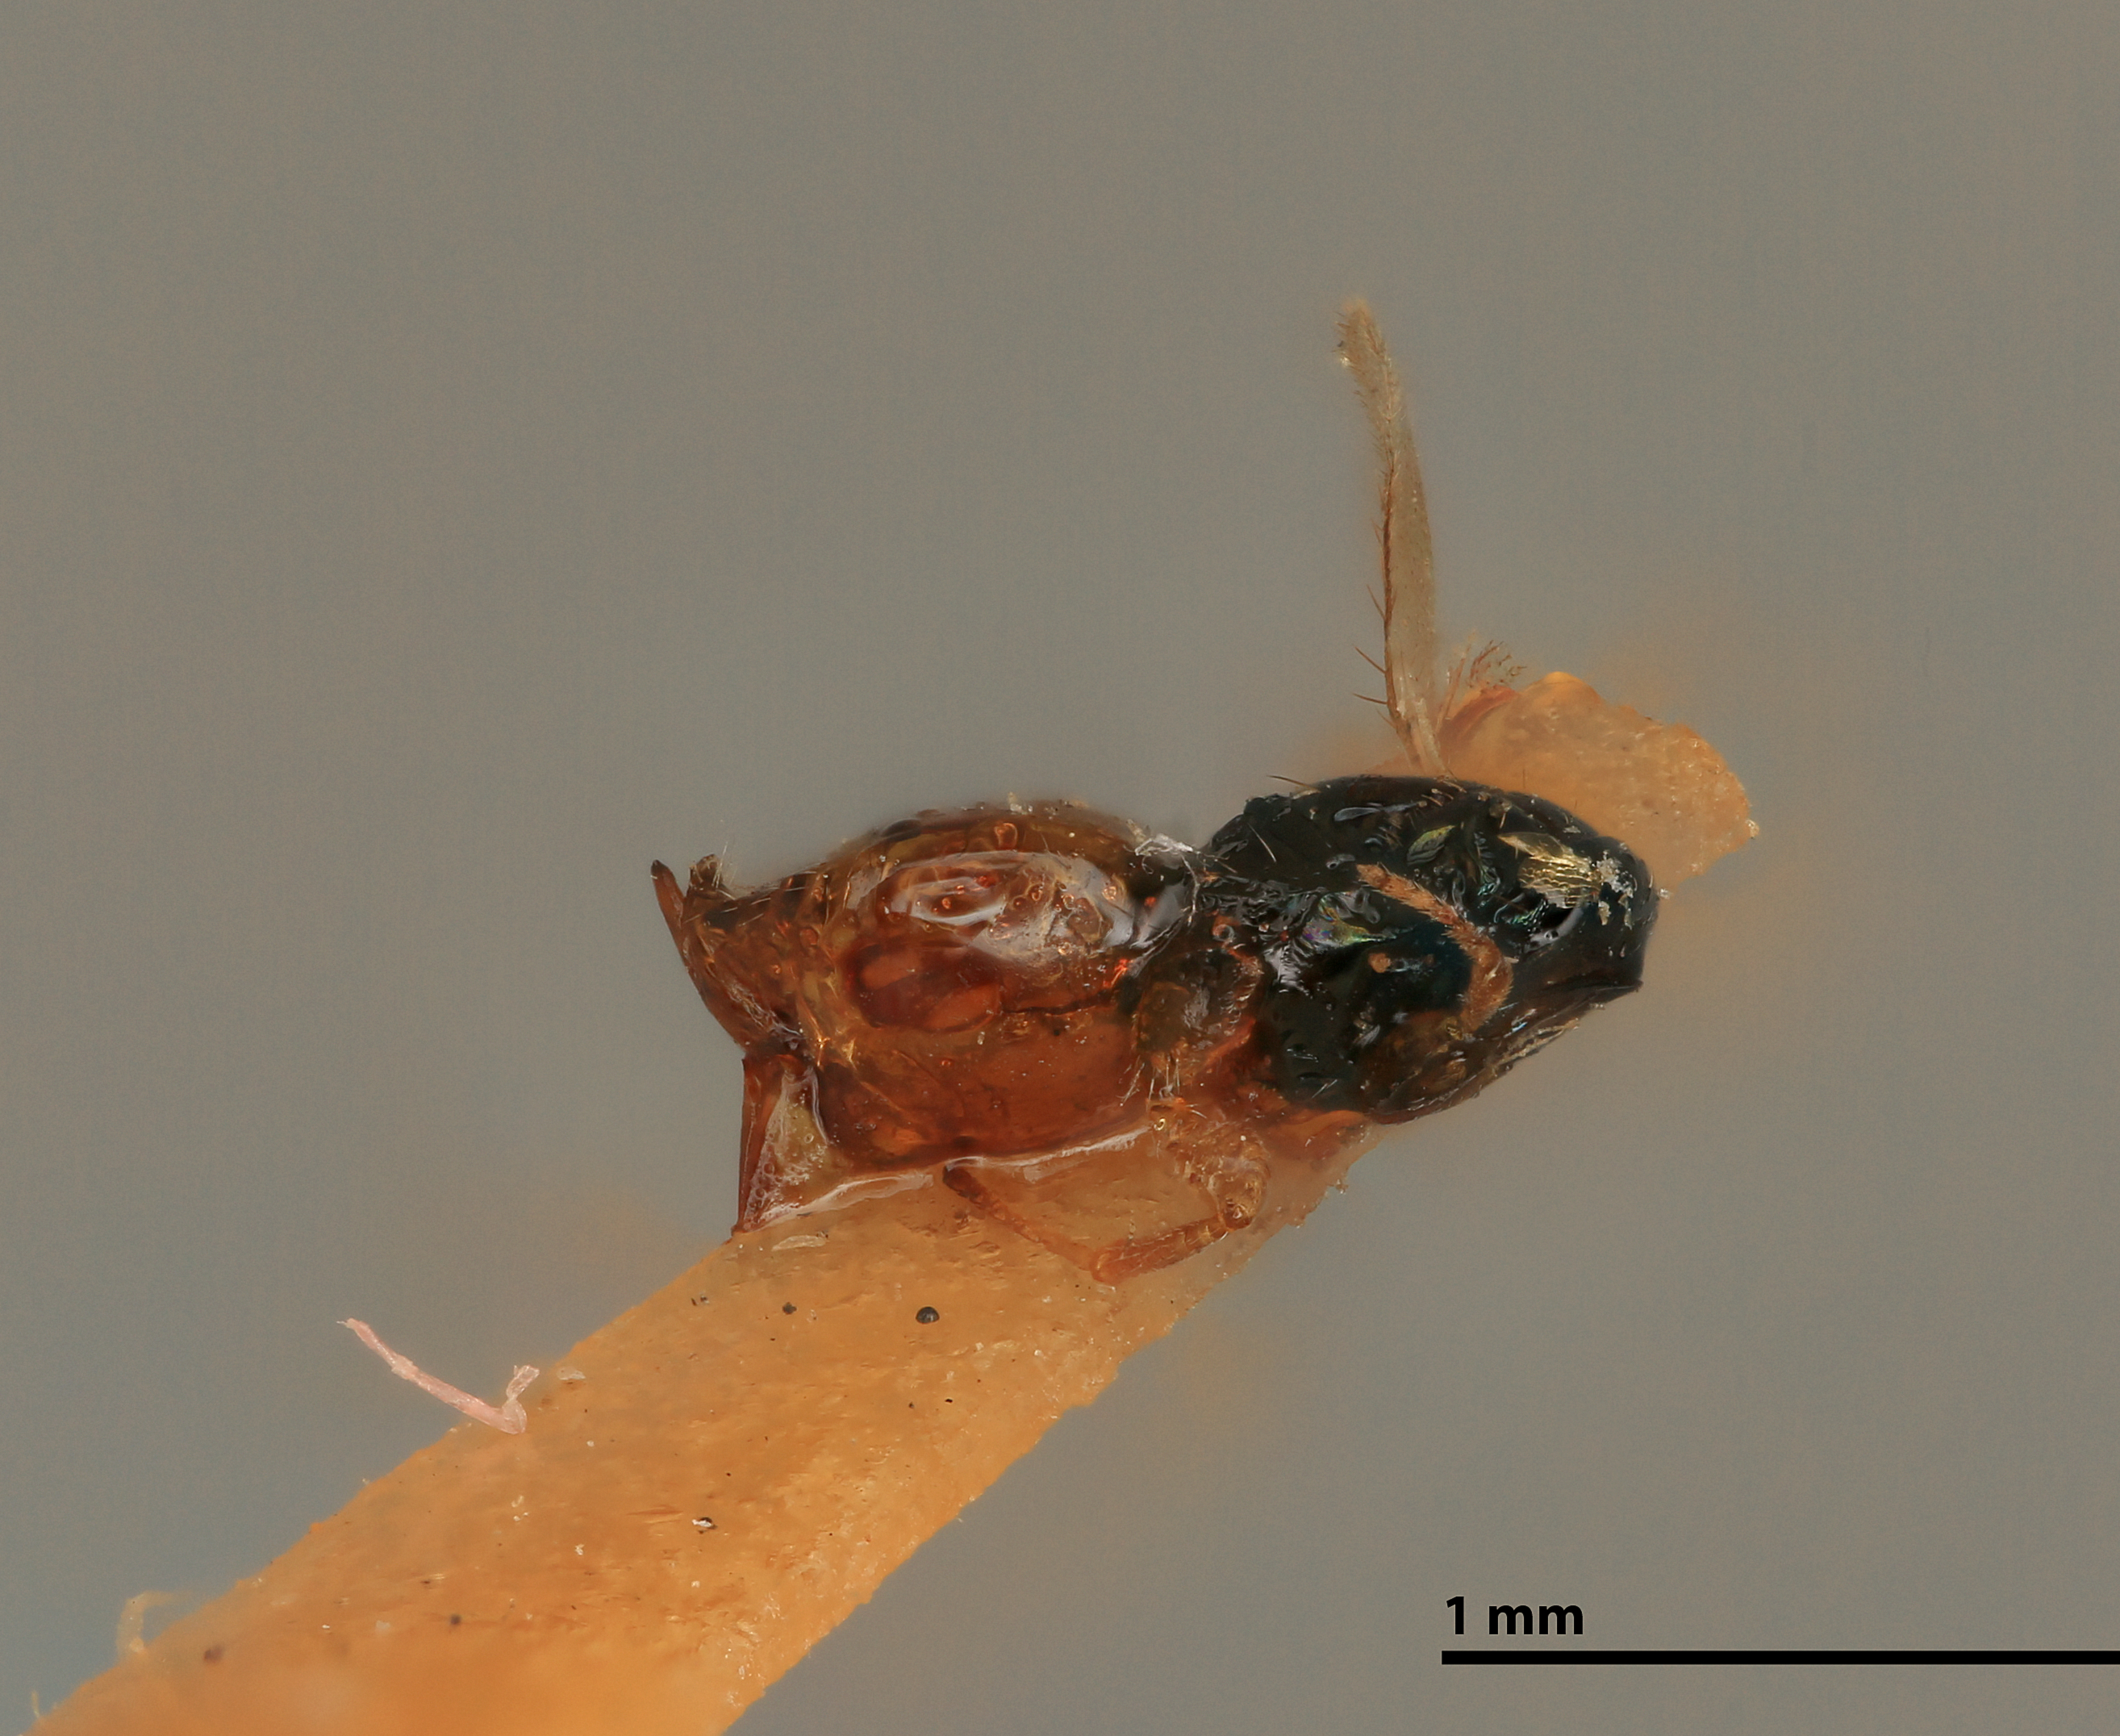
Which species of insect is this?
Tomocera australica
